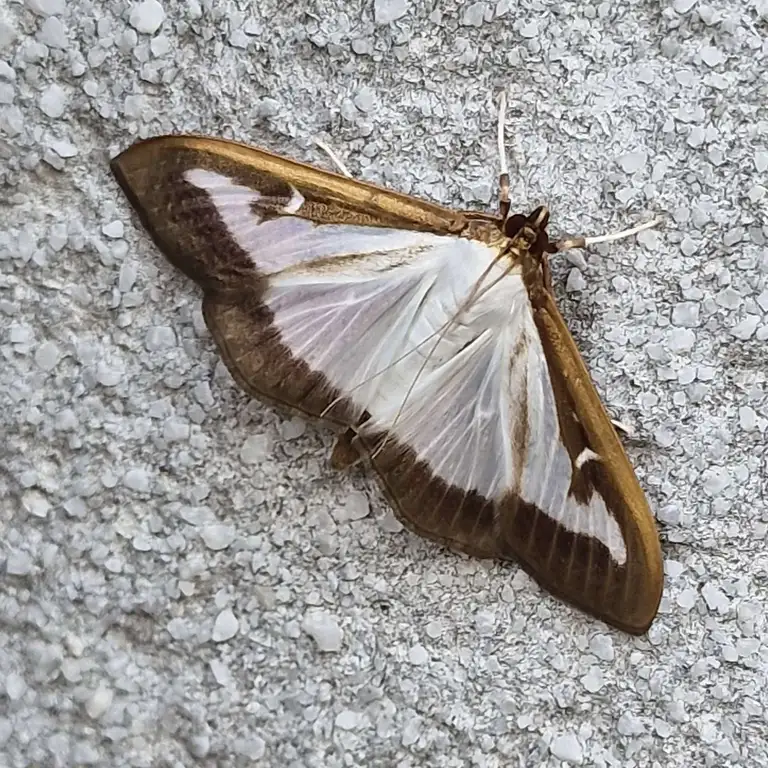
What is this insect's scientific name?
Cydalima perspectalis
